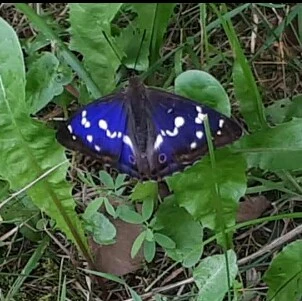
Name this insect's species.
Apatura iris
